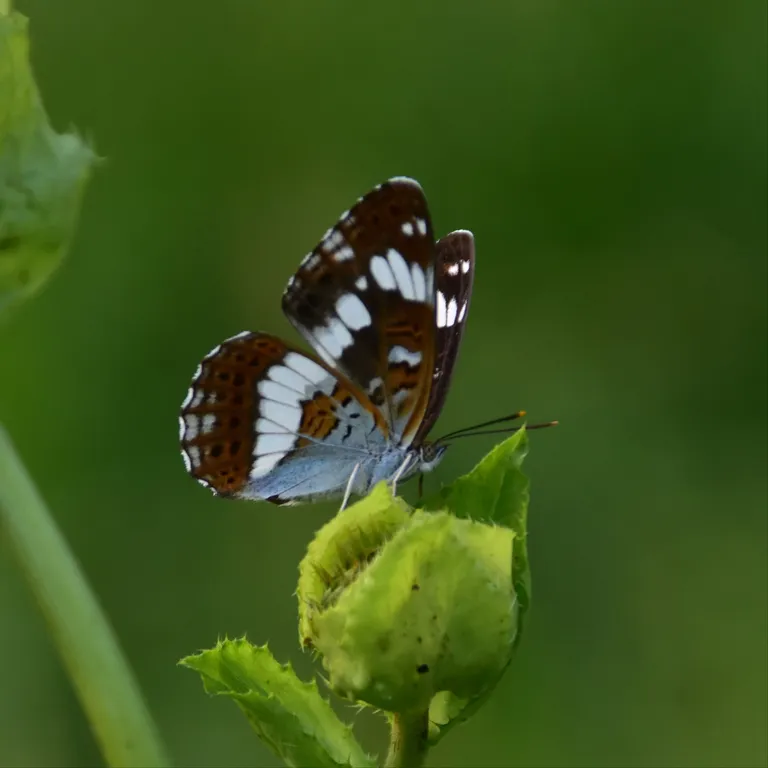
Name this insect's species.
Limenitis camilla (also Ladoga camilla)
